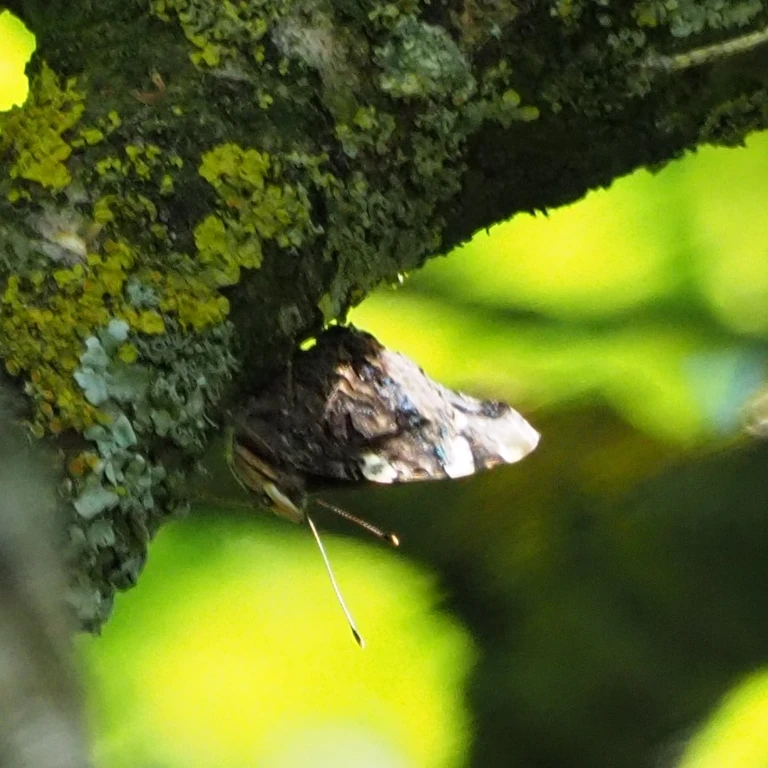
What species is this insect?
Vanessa atalanta
